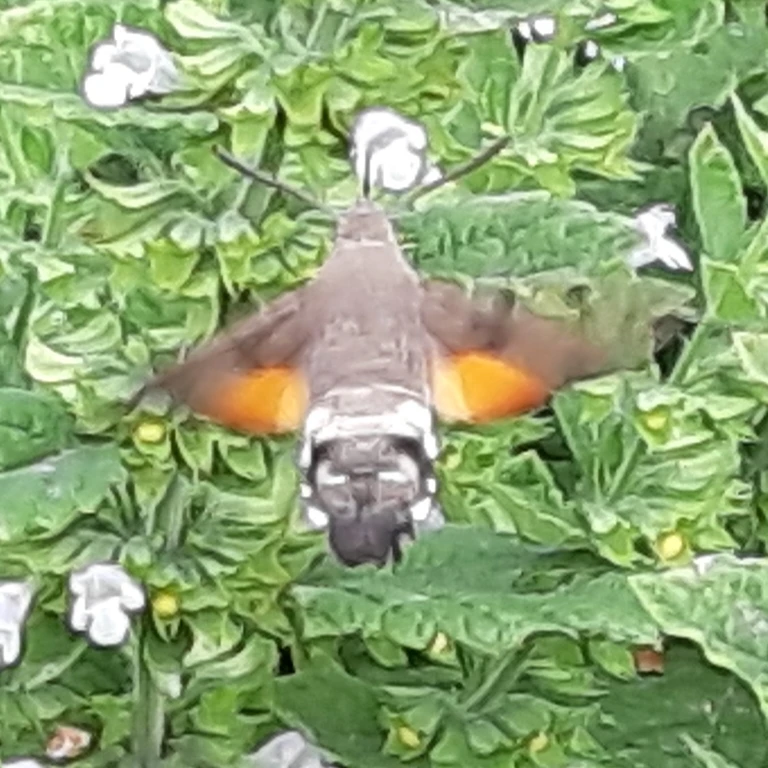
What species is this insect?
Macroglossum stellatarum
